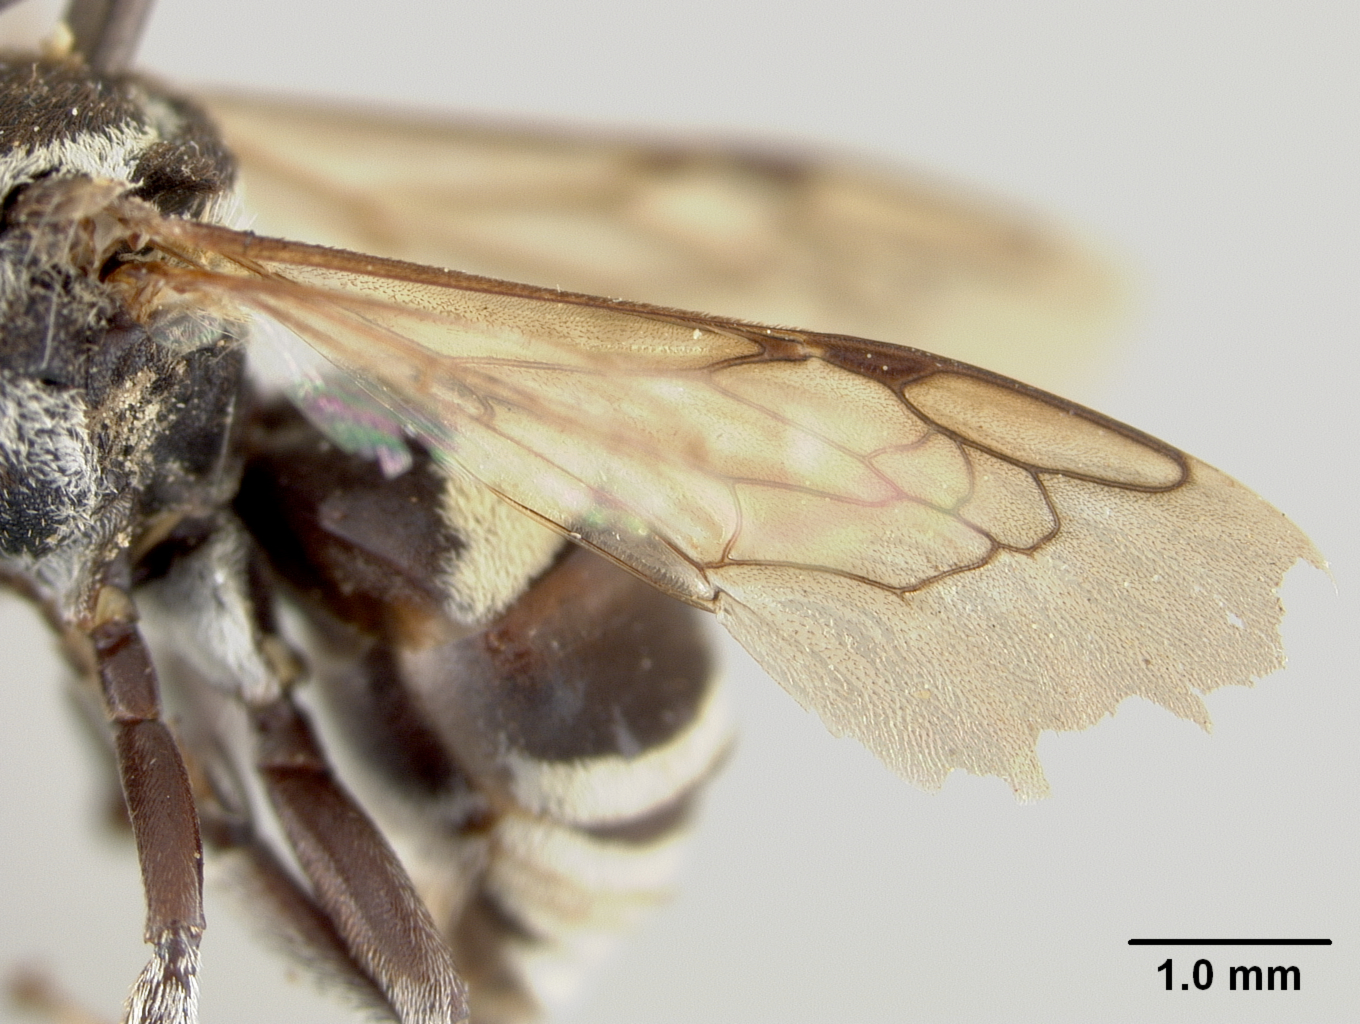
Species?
Epeolus albopictus
